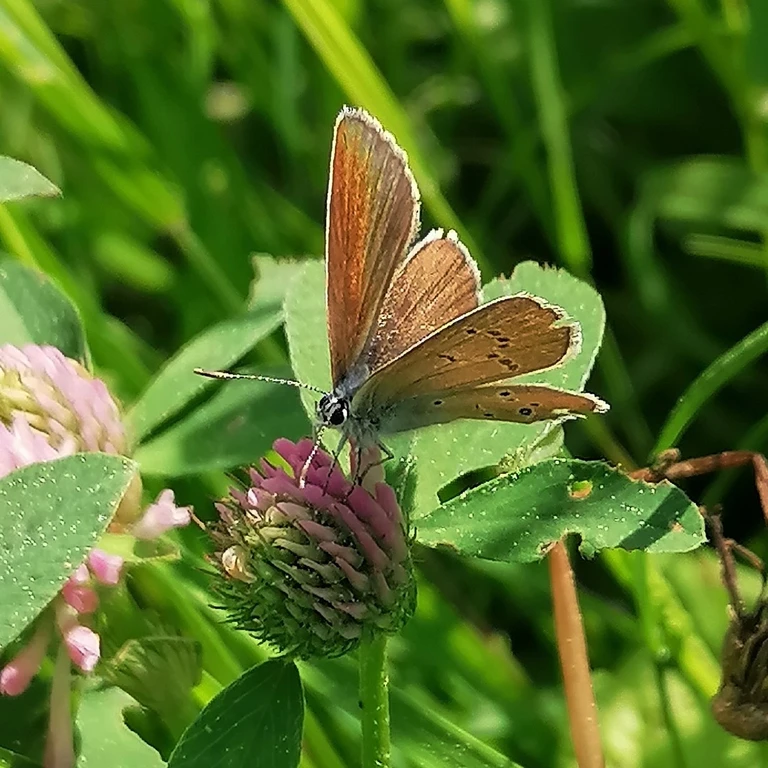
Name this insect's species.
Cyaniris semiargus
